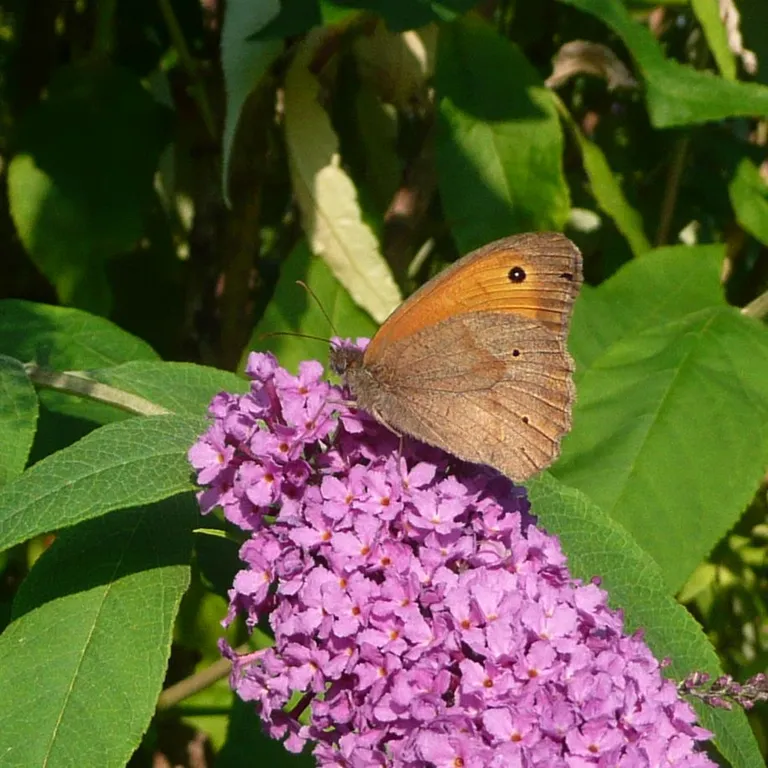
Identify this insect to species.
Maniola jurtina
